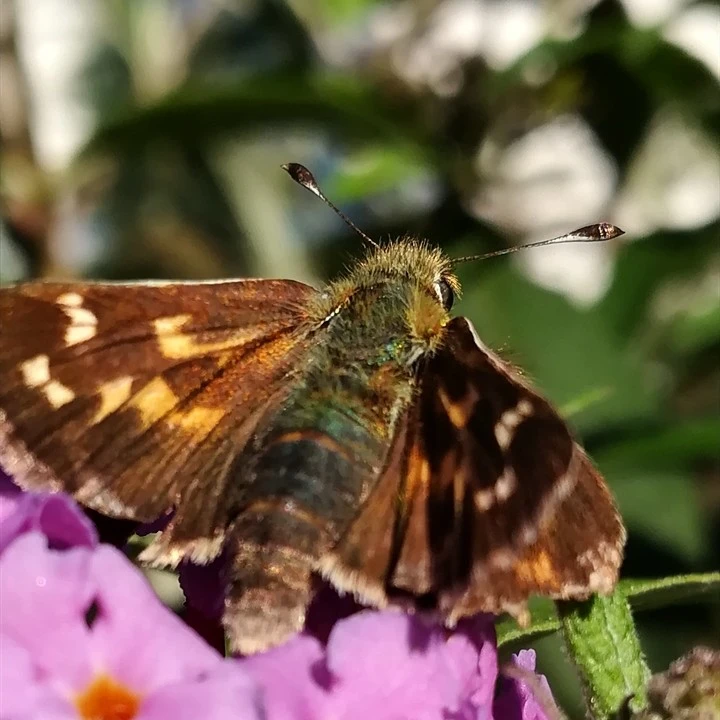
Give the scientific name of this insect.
Hesperia comma
